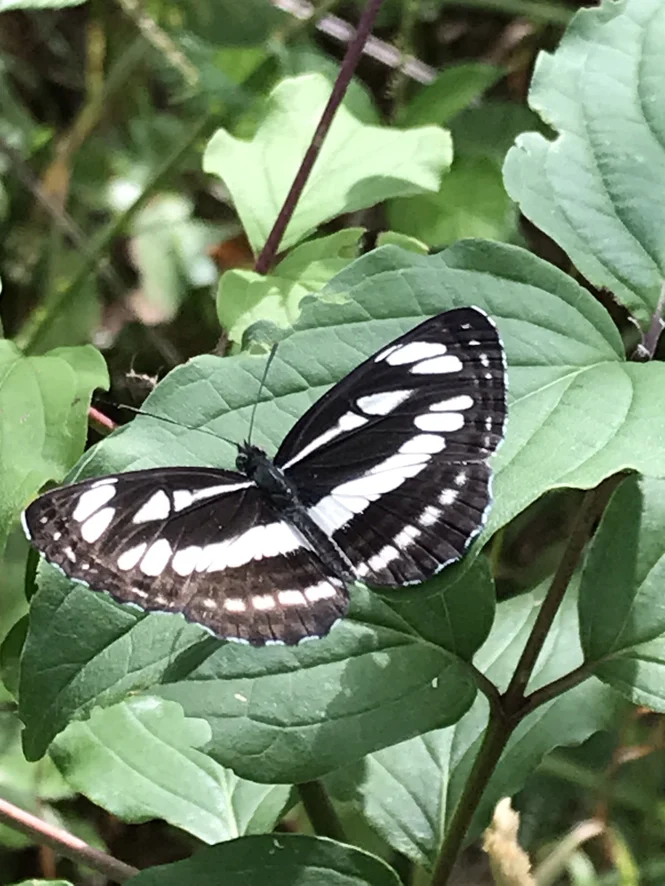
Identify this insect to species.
Neptis sappho
